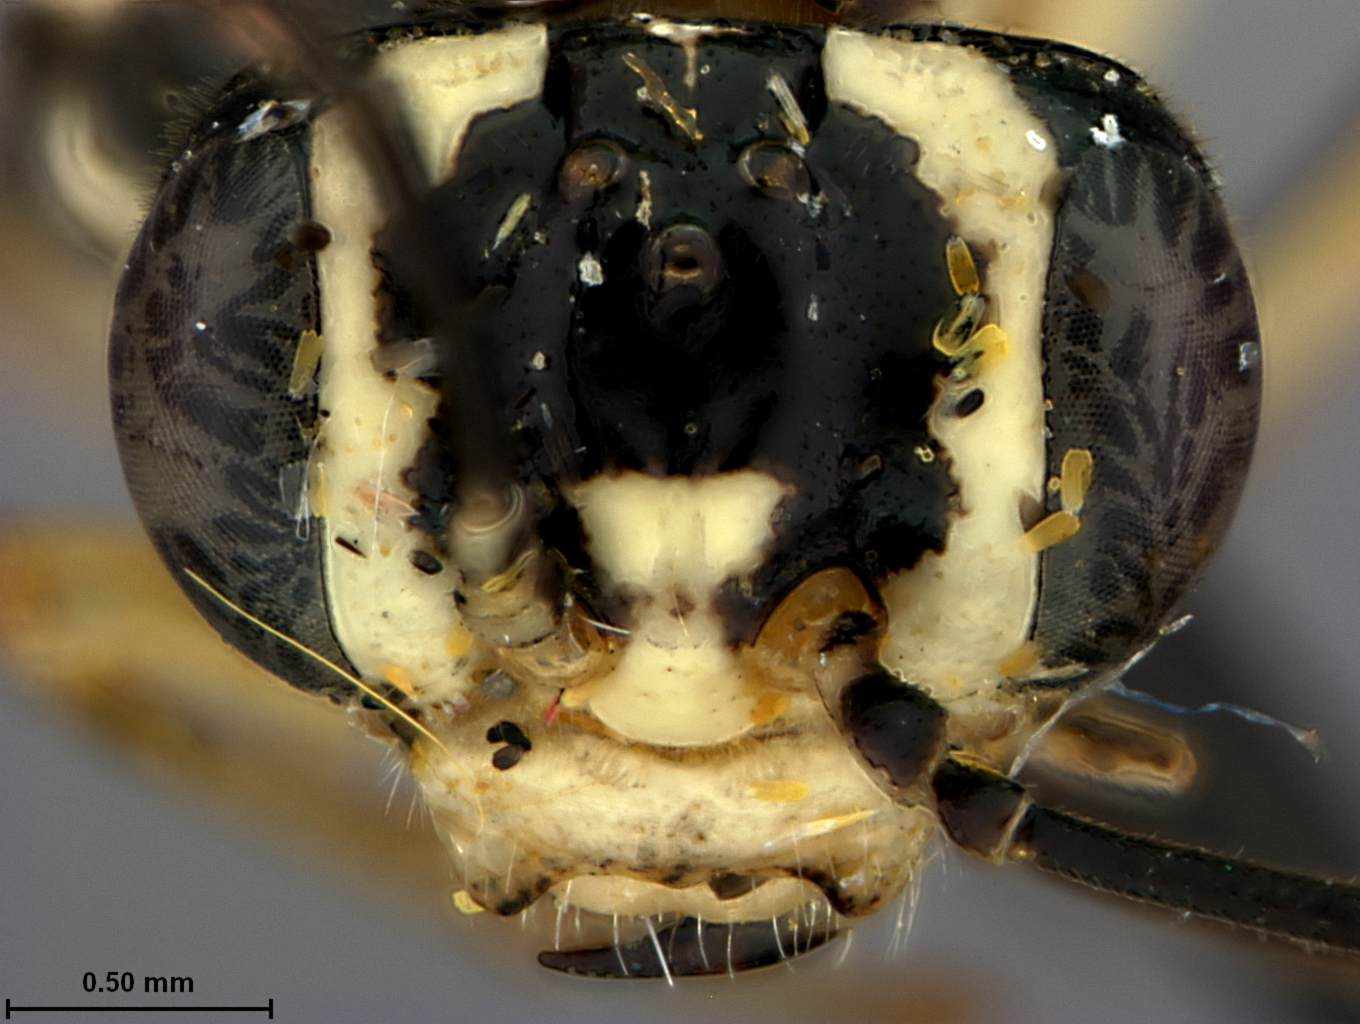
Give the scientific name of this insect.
Pachyprotasis erratica
